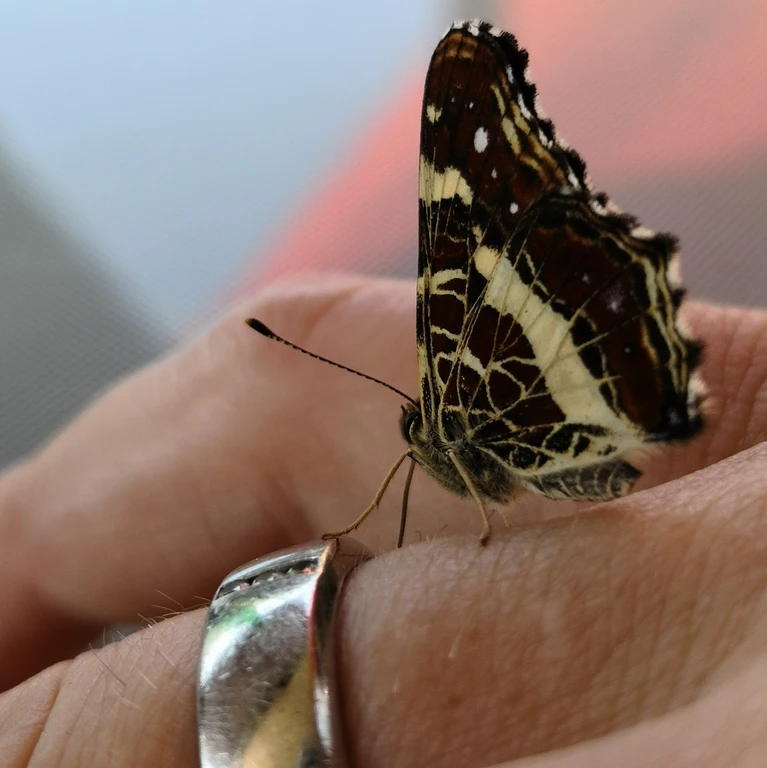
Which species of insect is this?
Araschnia levana
